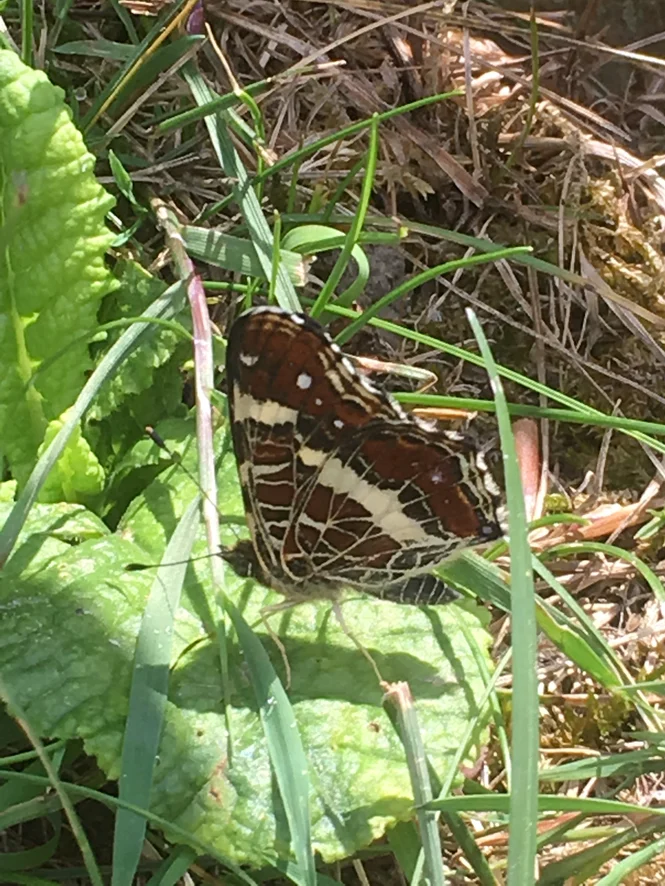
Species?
Araschnia levana
